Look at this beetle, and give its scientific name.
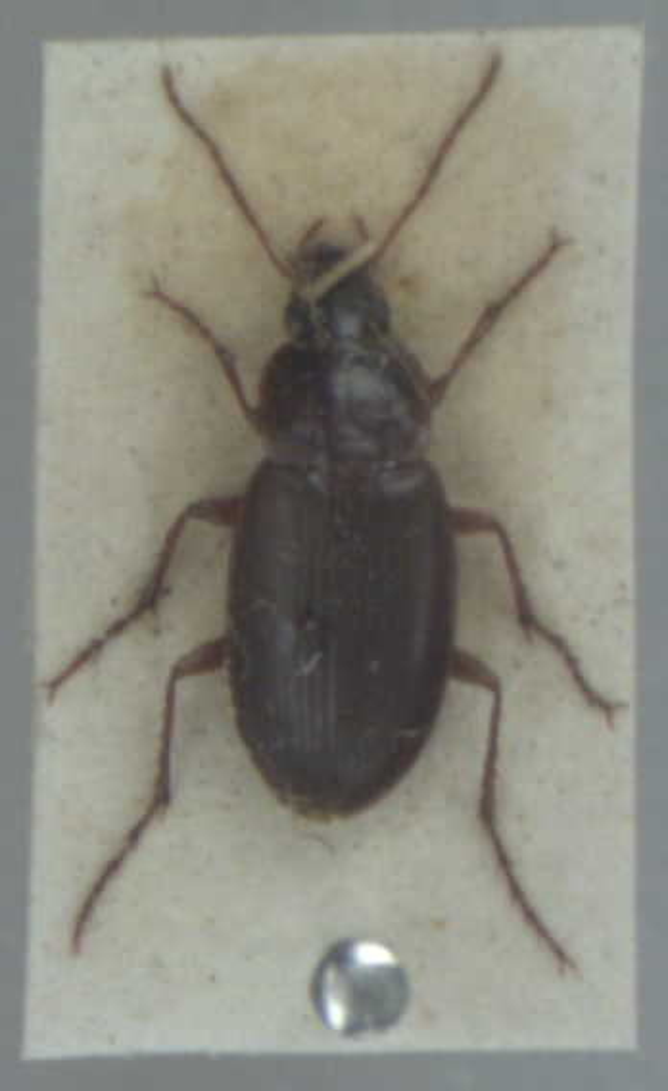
Calathus mollis
